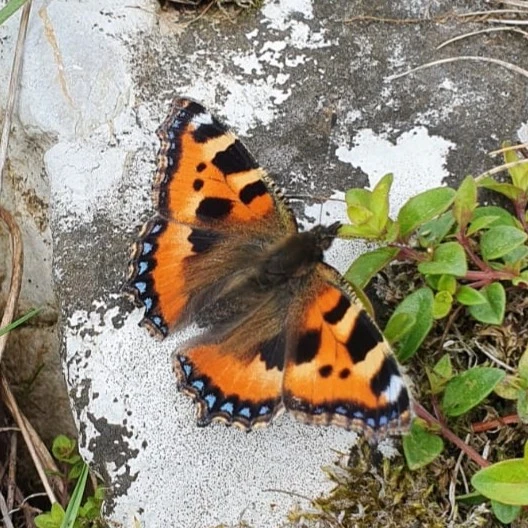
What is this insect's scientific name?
Aglais urticae
